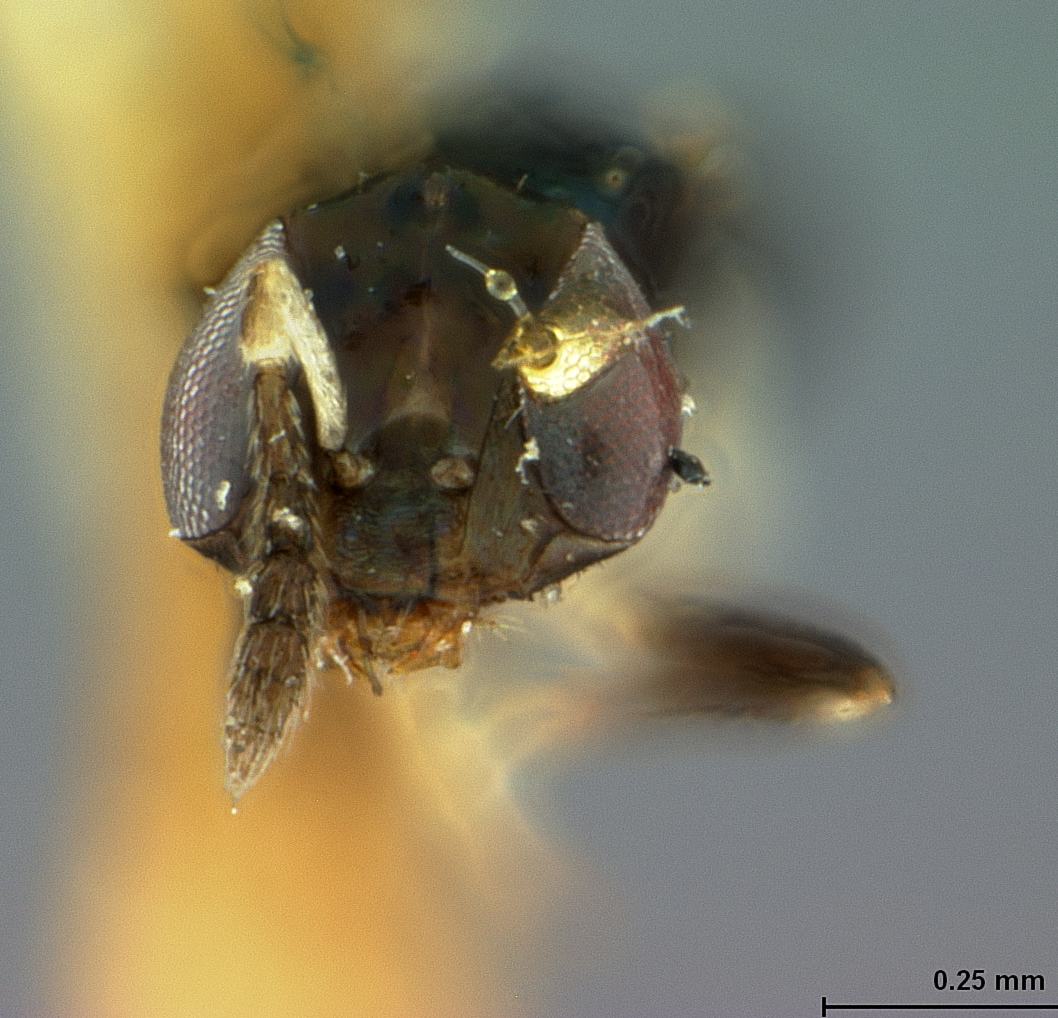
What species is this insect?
Paraspalangia annulipes
